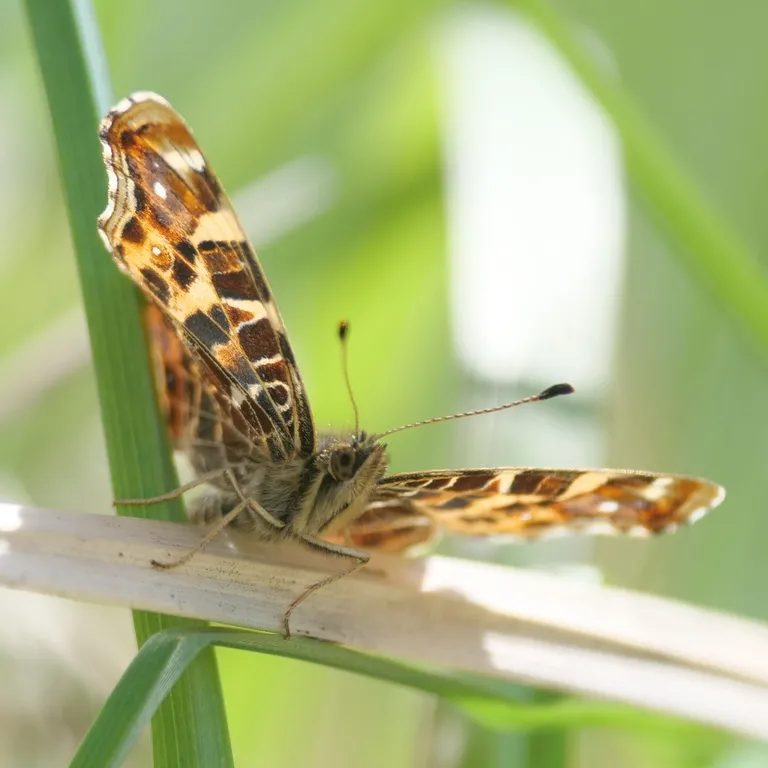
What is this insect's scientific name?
Araschnia levana
